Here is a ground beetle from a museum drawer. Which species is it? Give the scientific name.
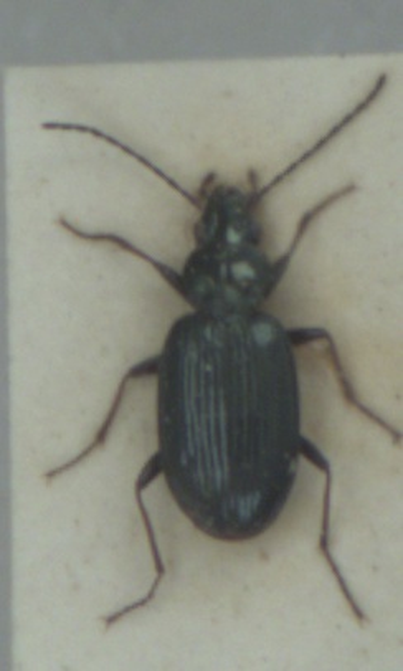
Bembidion tibiale
